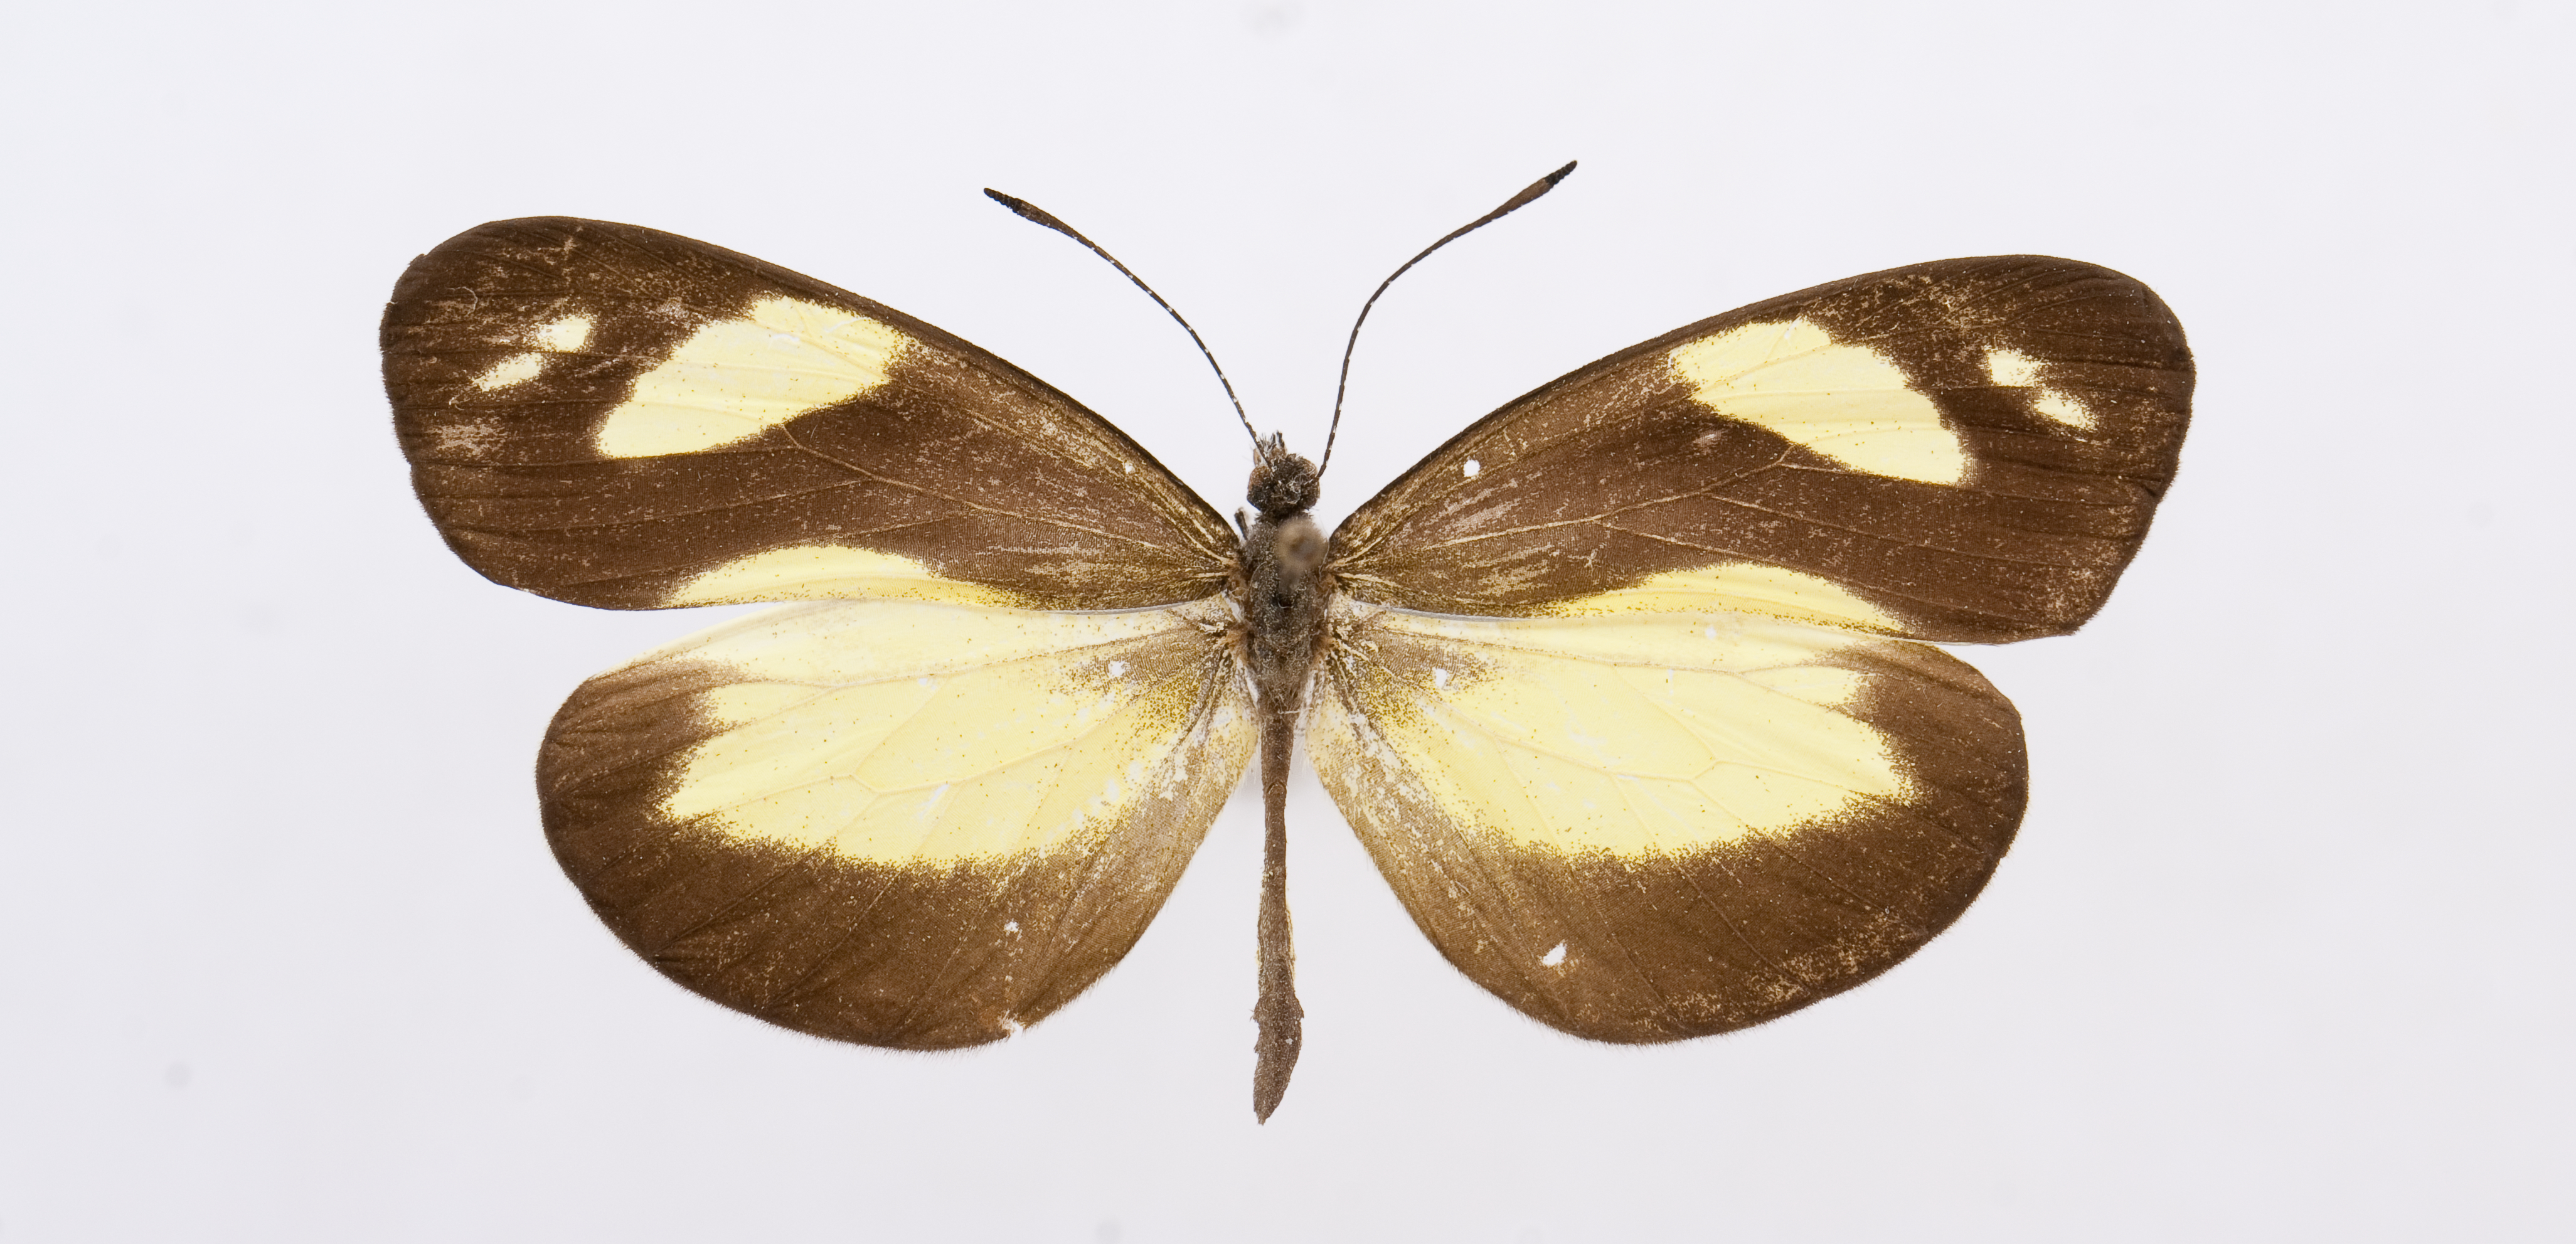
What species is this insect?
Dismorphia zathoe
